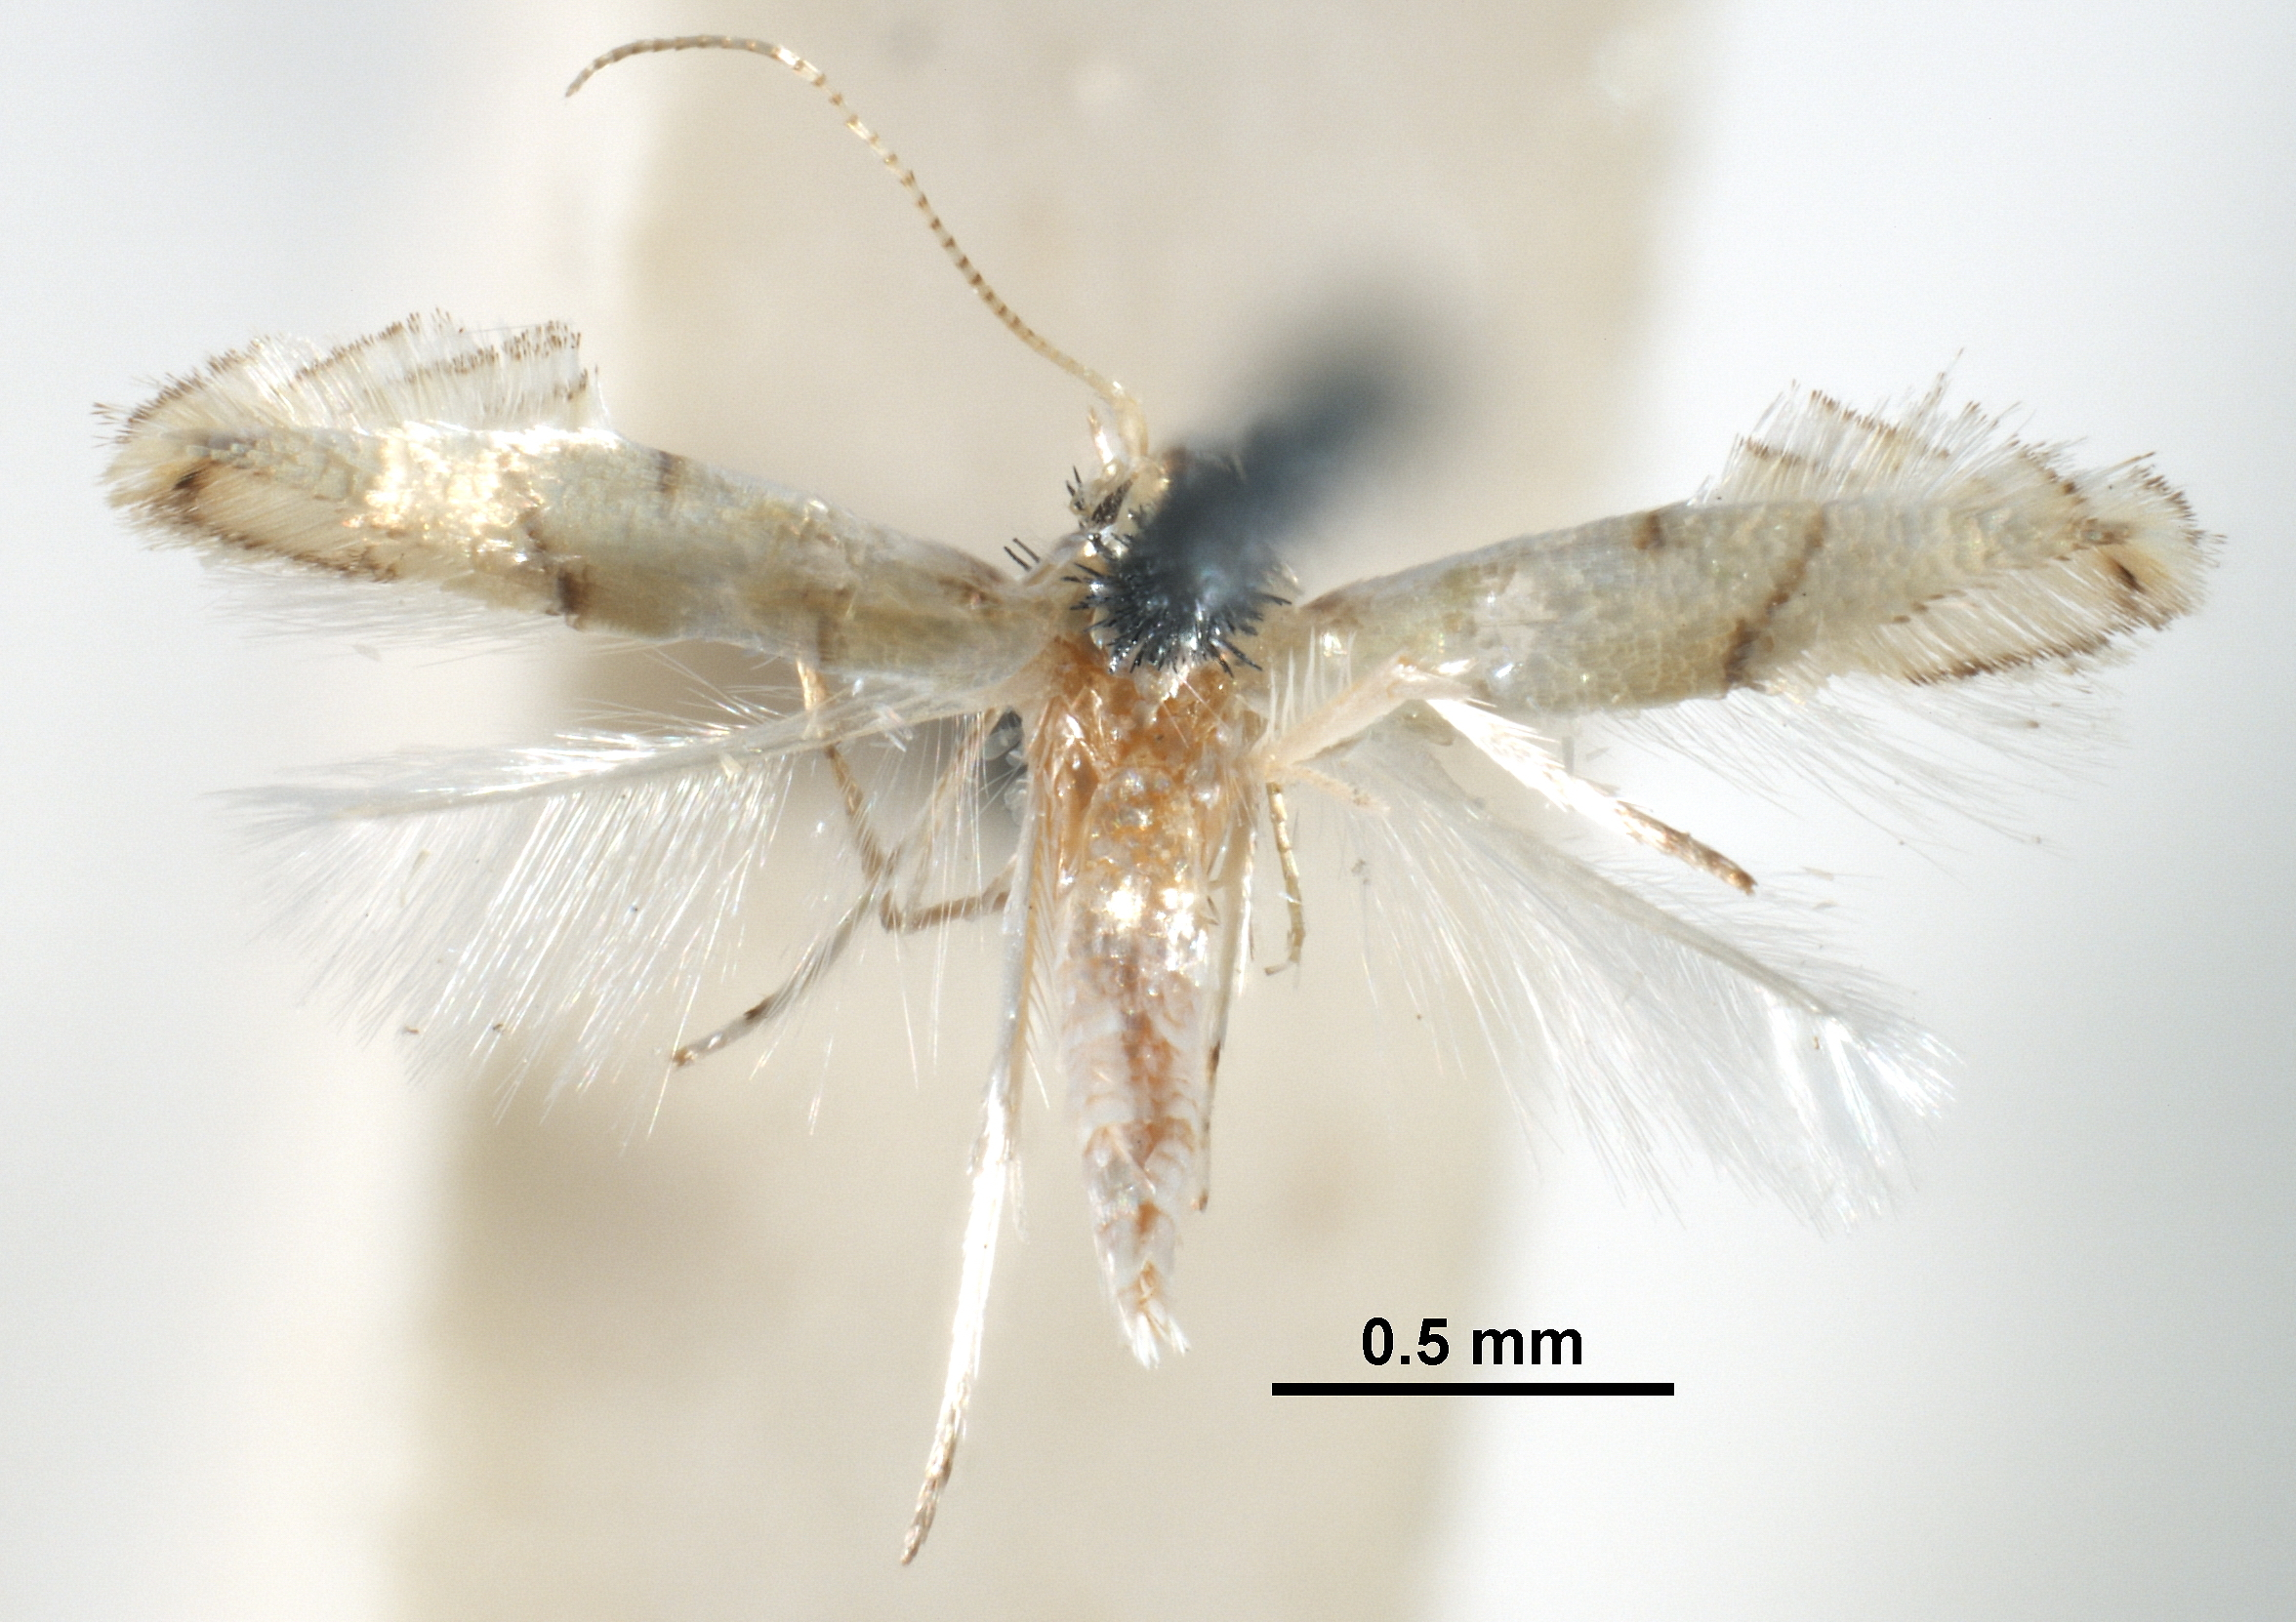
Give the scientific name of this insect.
Phyllocnistis helicodes
